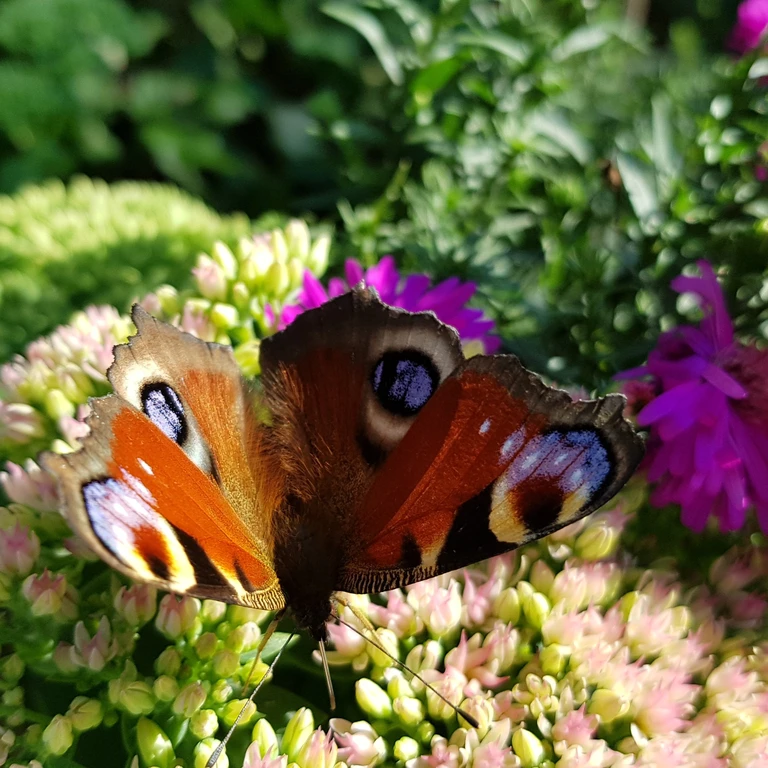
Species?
Aglais io
